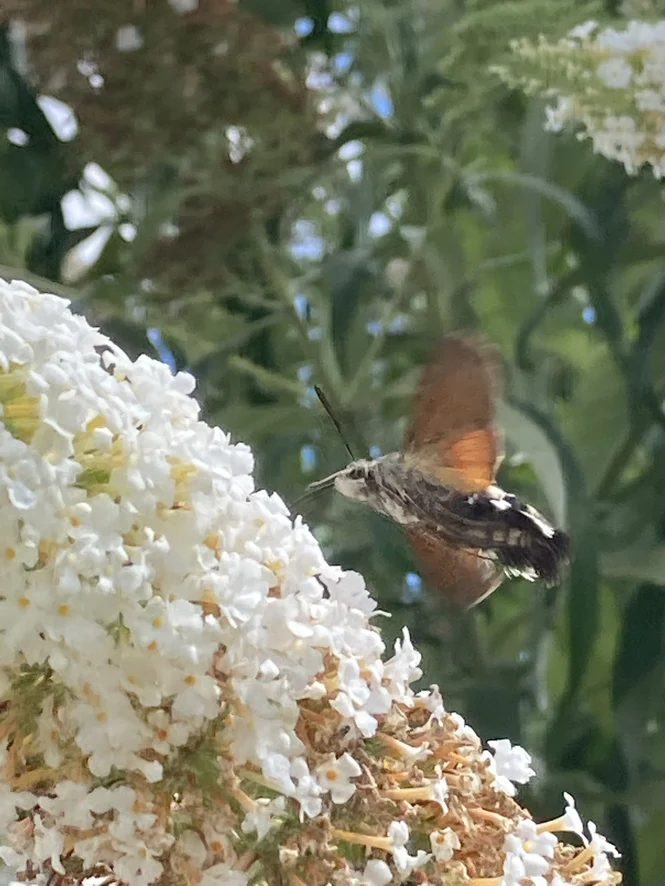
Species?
Macroglossum stellatarum
